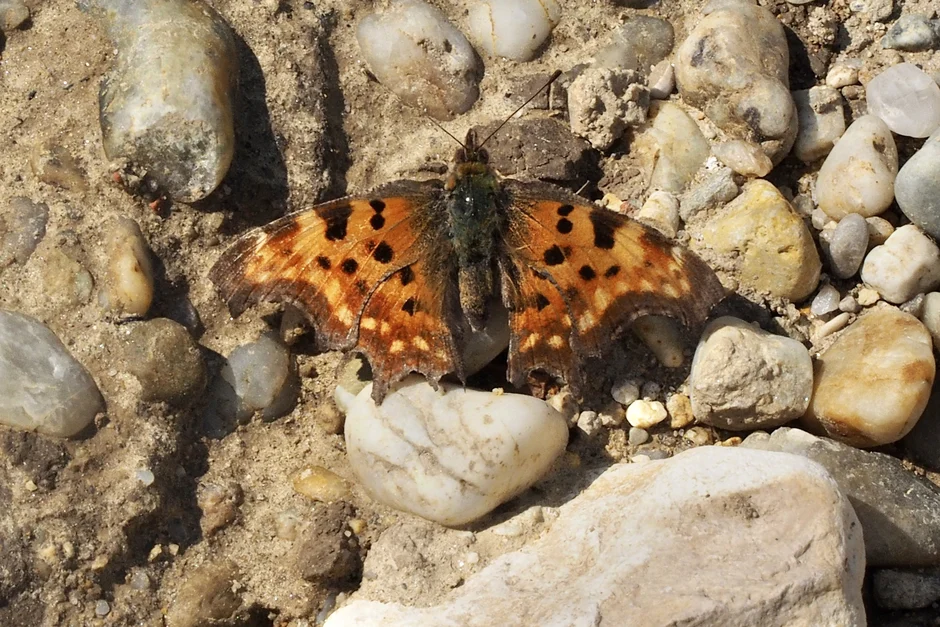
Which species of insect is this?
Polygonia c-album
